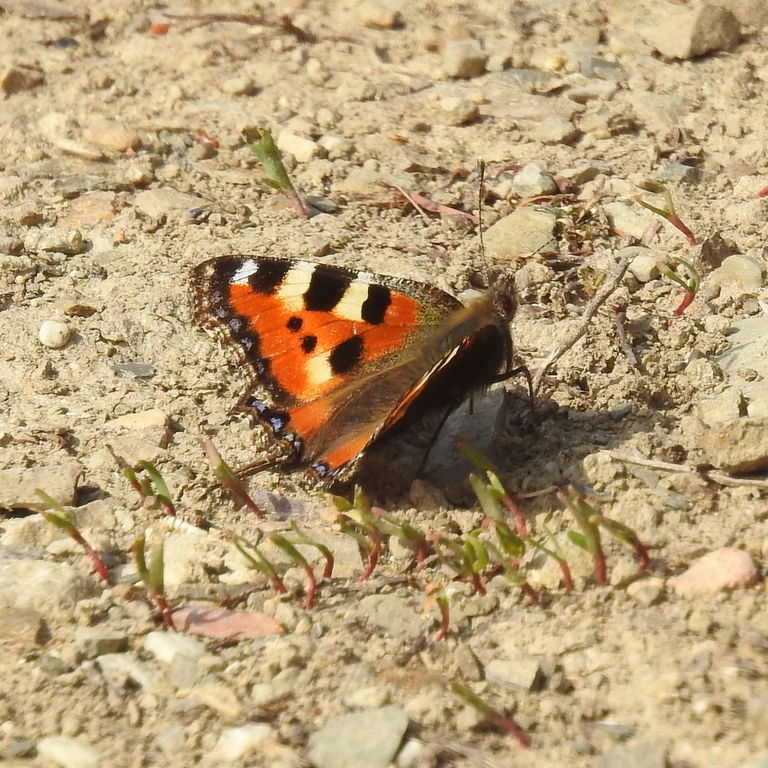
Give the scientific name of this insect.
Aglais urticae
